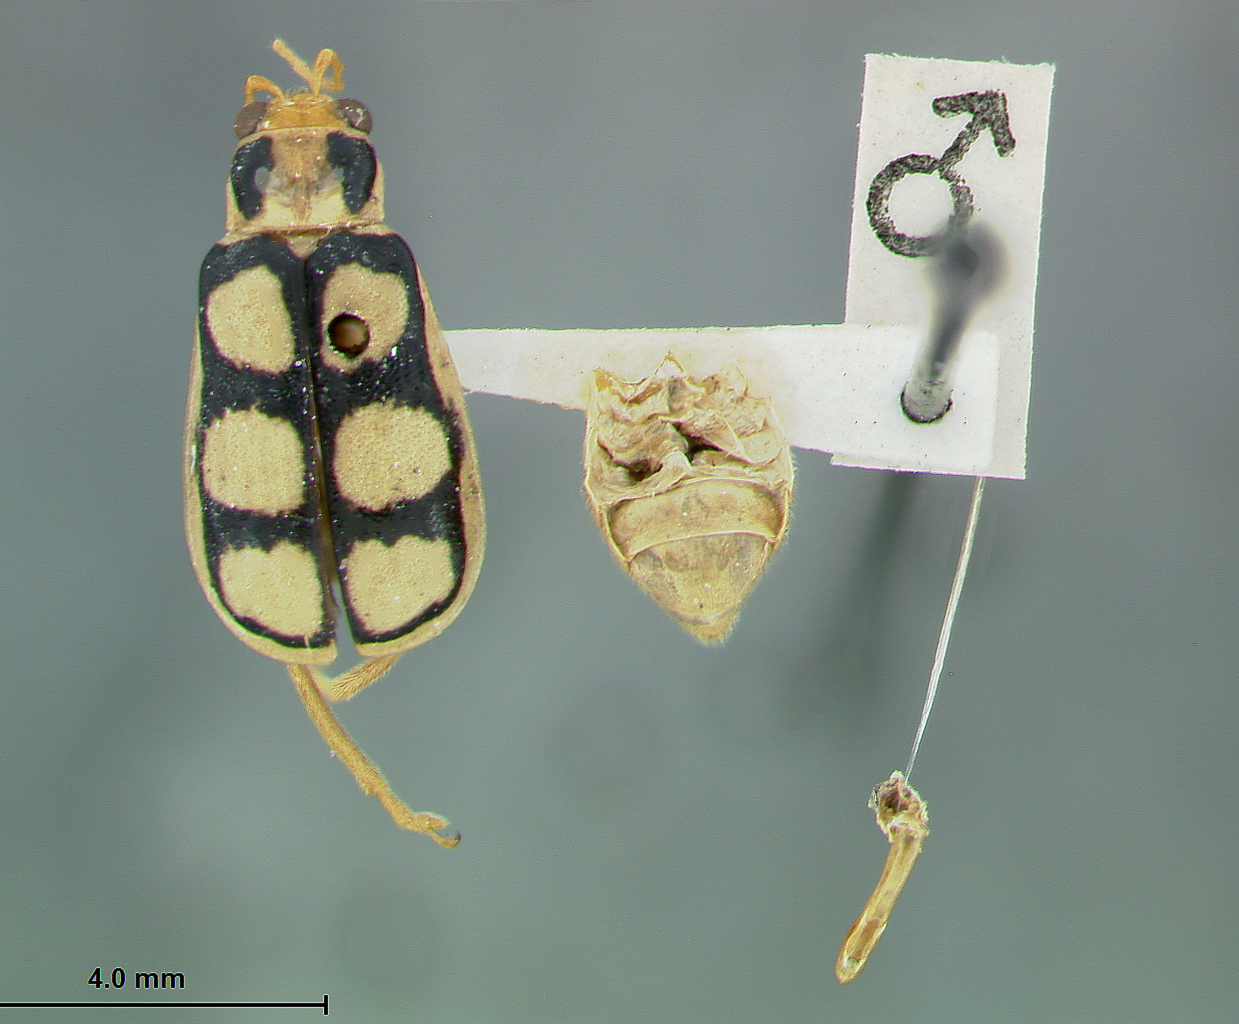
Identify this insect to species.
Iceloceras flavipes
